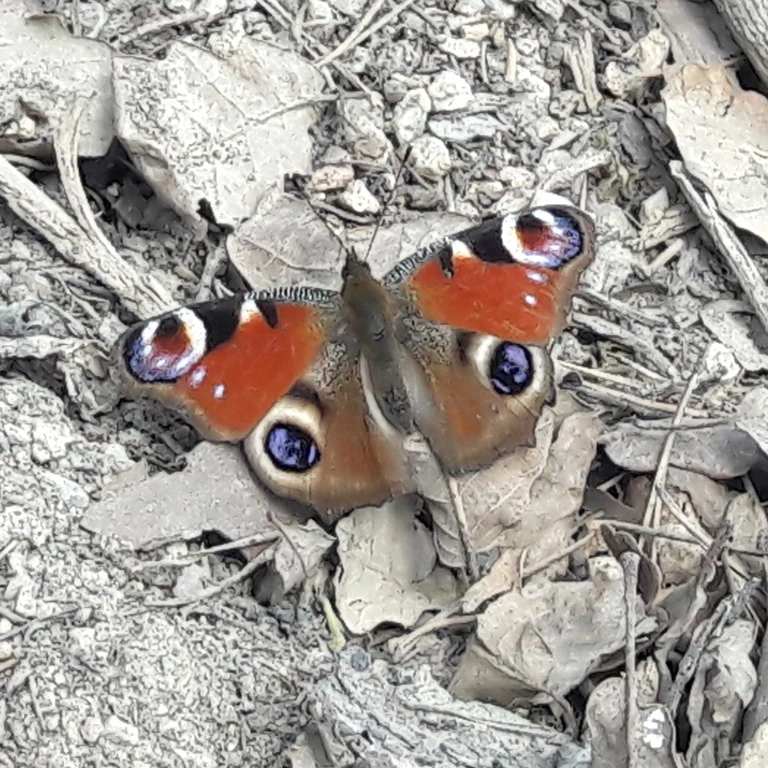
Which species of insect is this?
Aglais io
